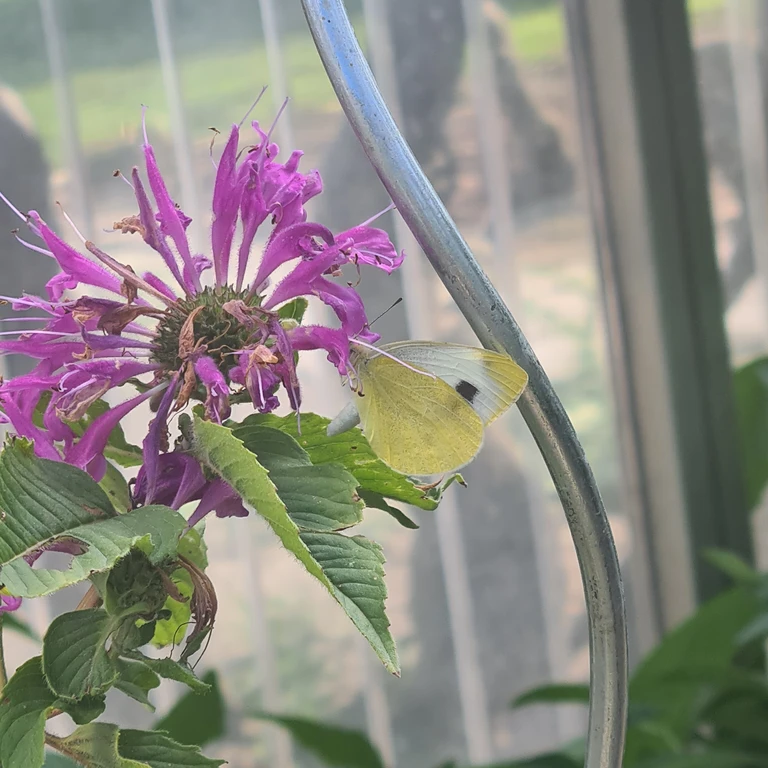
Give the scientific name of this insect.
Pieris mannii
